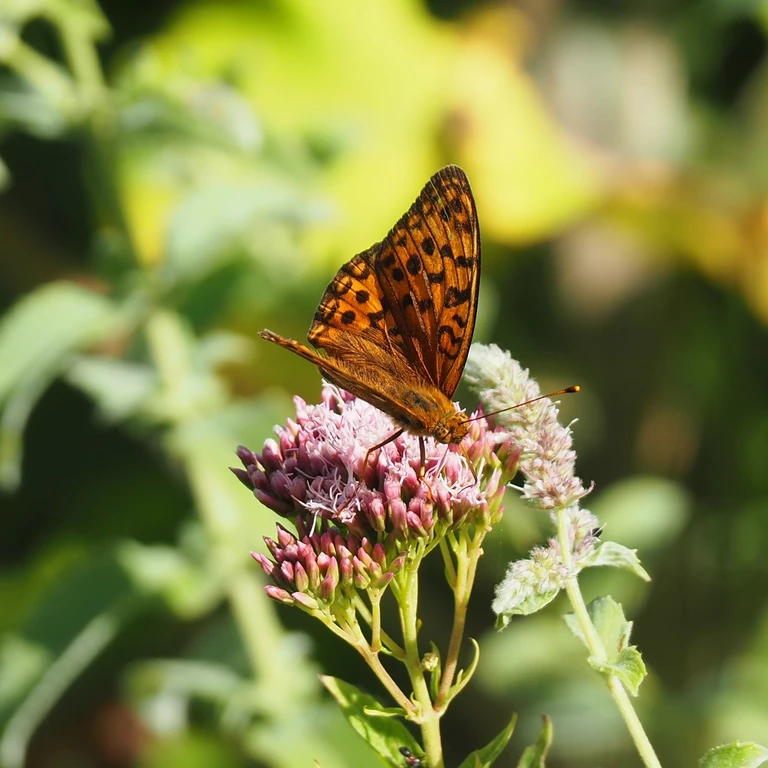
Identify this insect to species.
Fabriciana adippe
